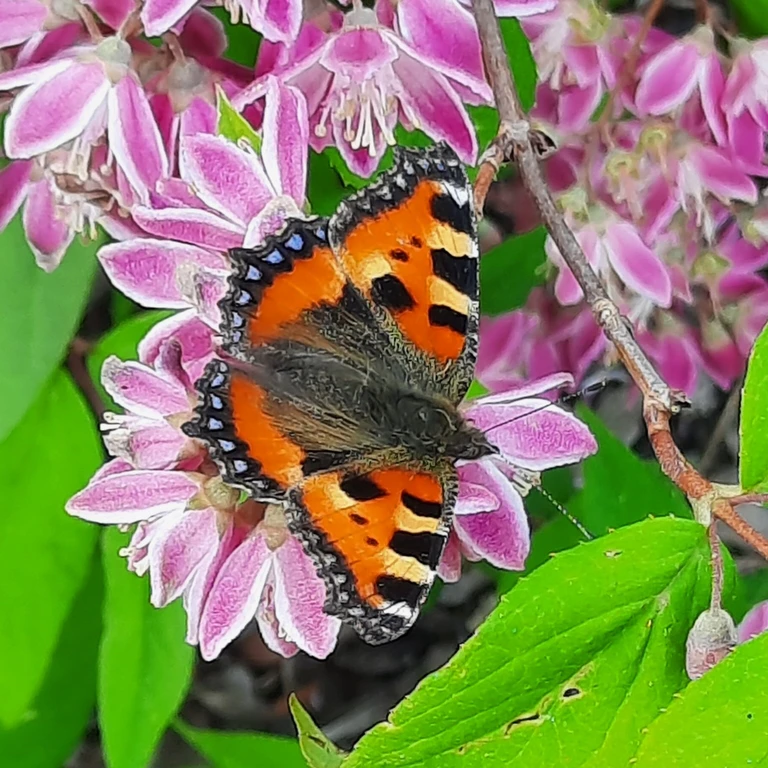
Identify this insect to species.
Aglais urticae
